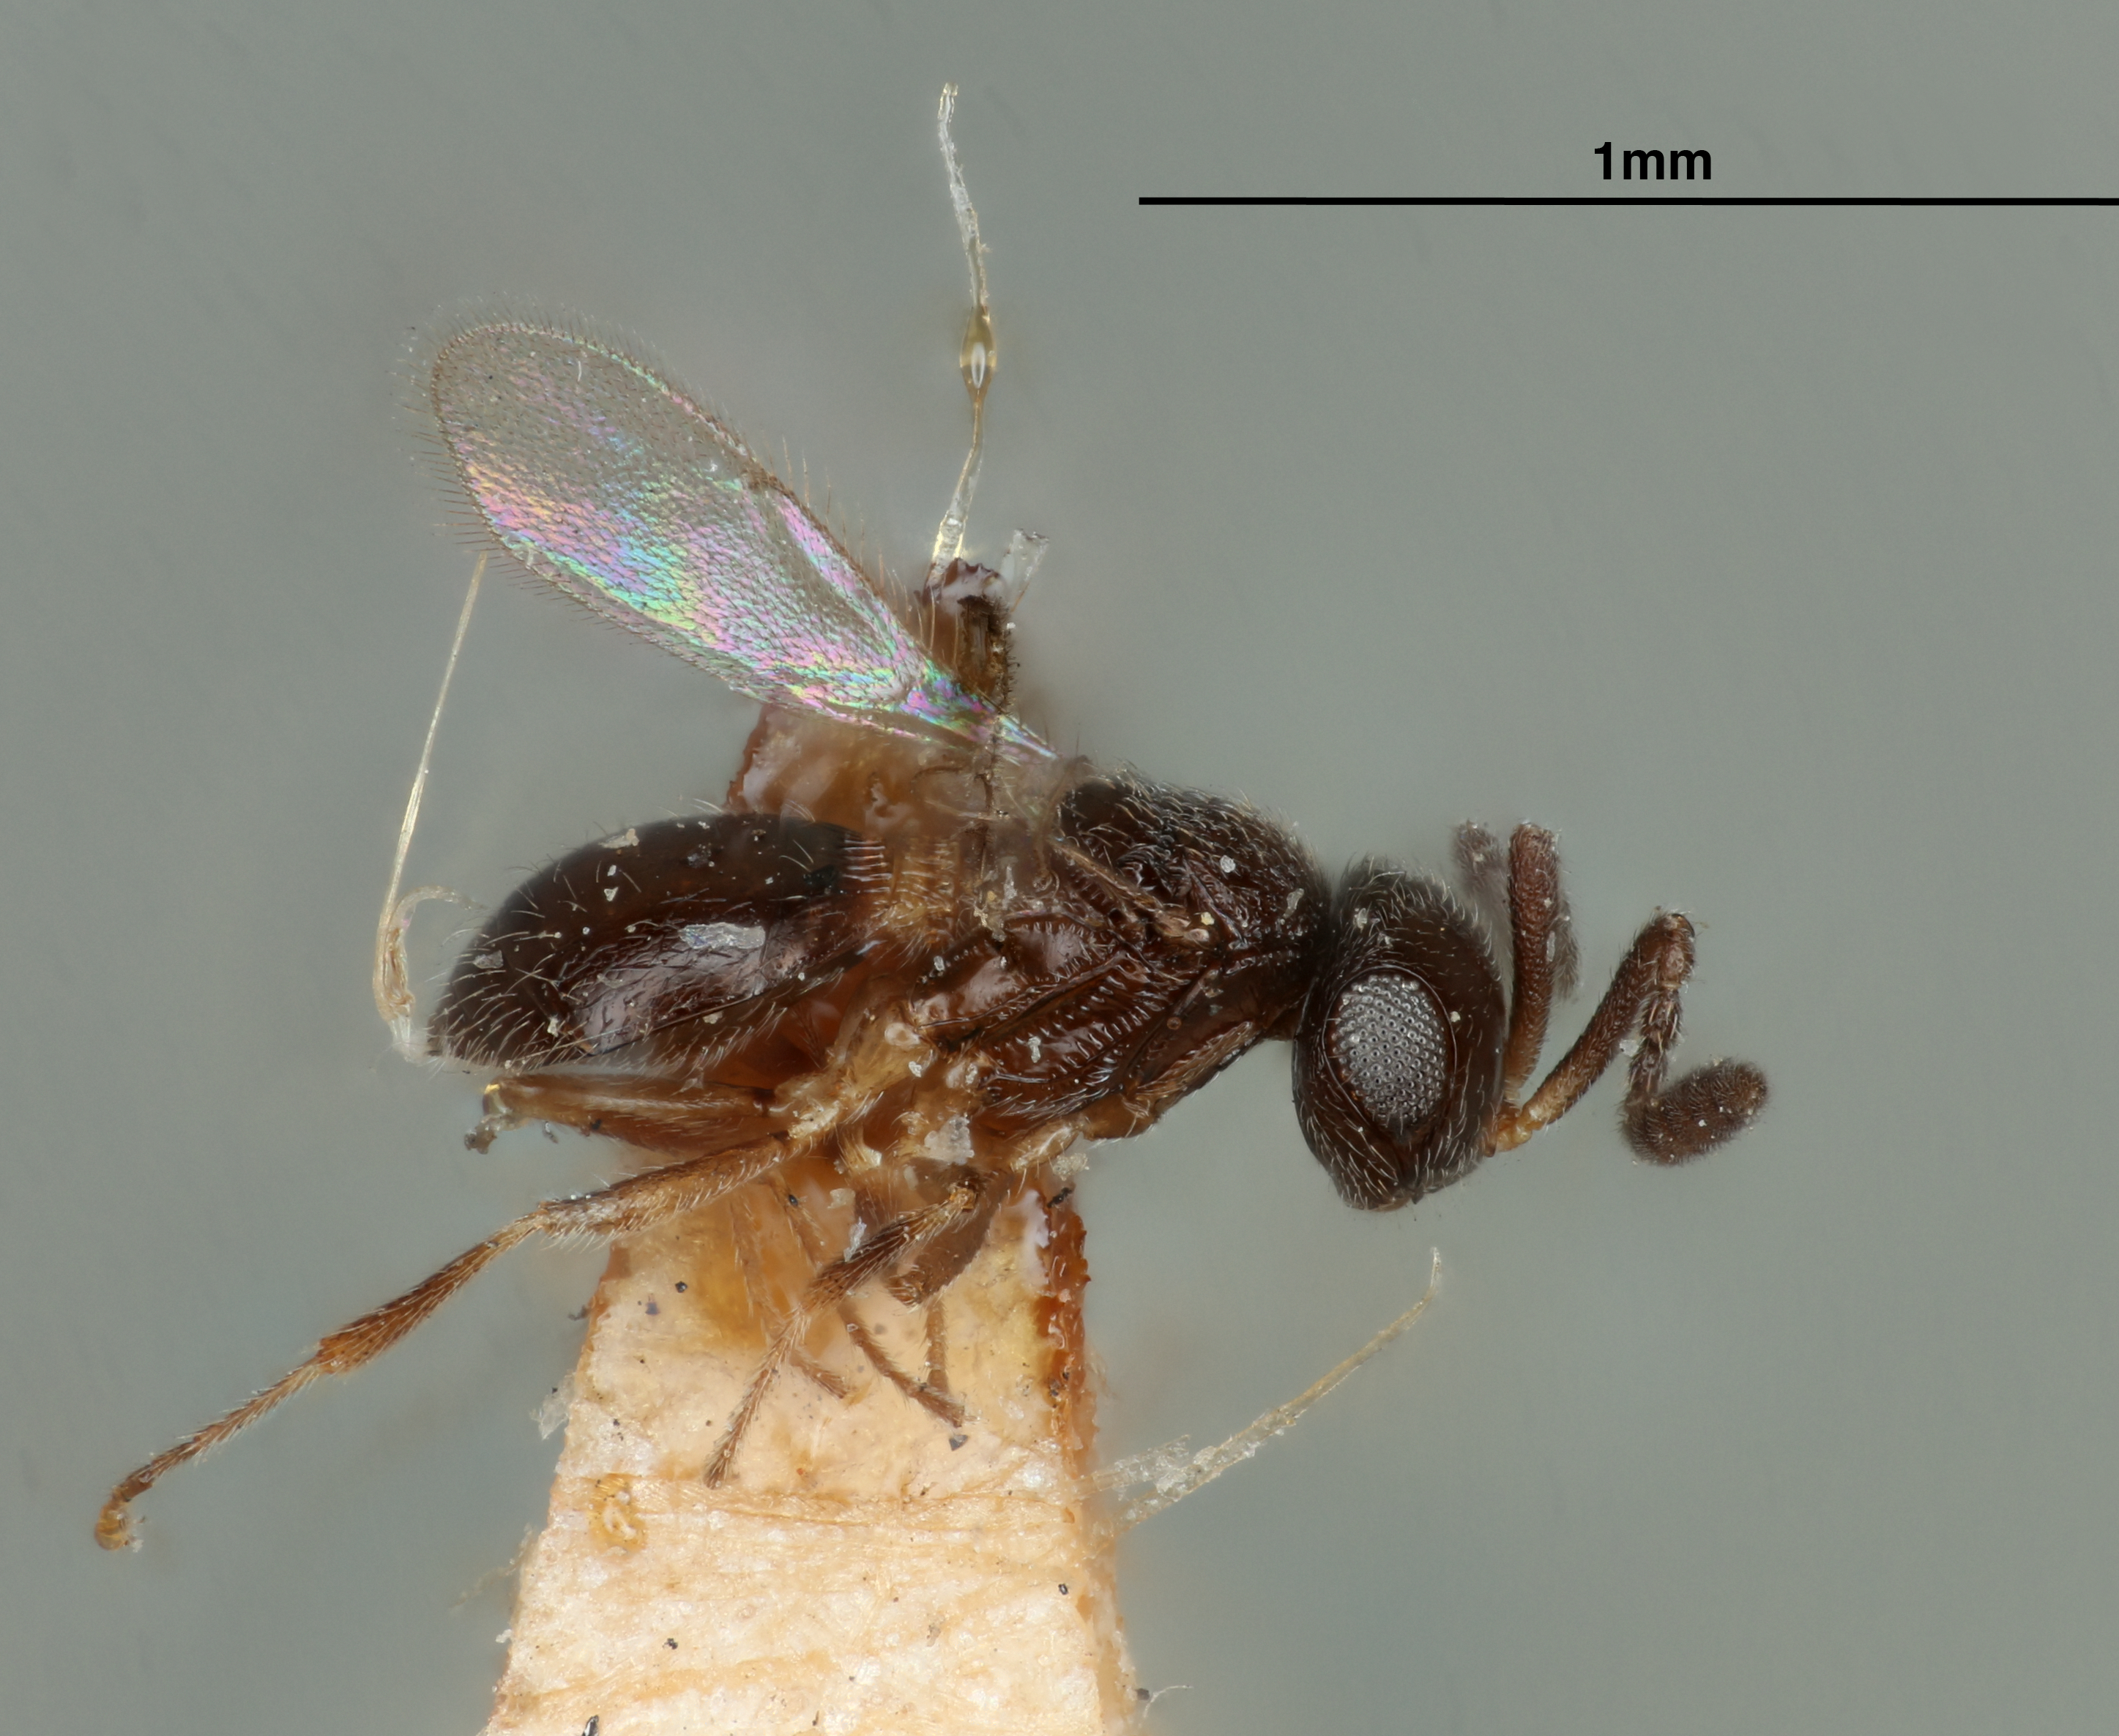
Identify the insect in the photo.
Trimorus petiolatus
